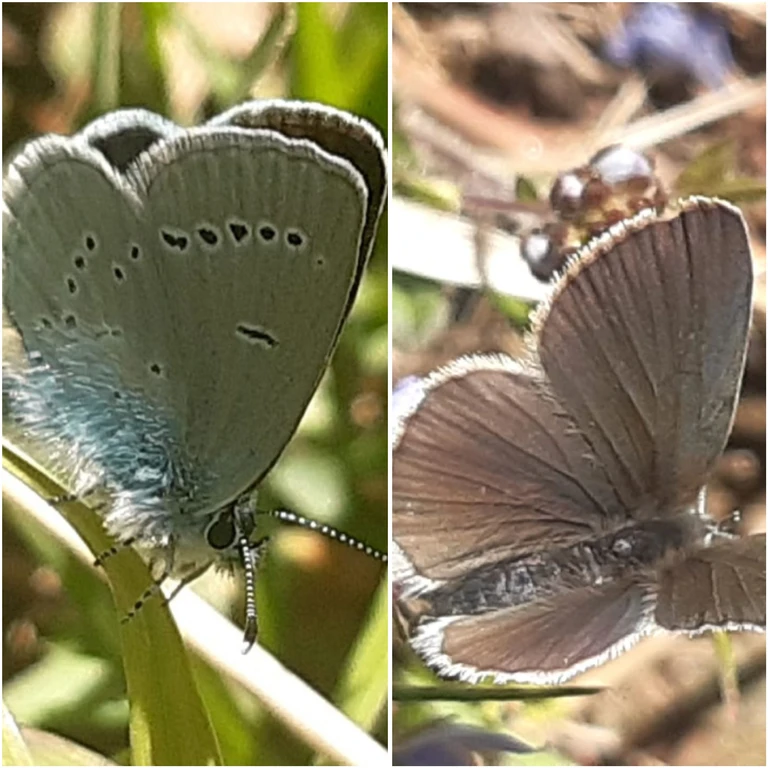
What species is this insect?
Cupido minimus
